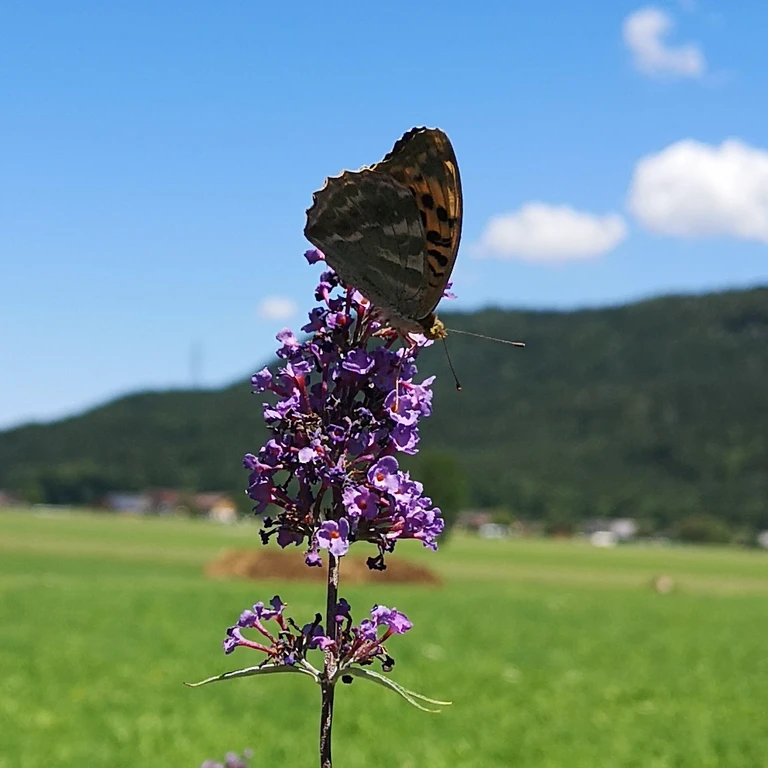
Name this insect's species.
Argynnis paphia
